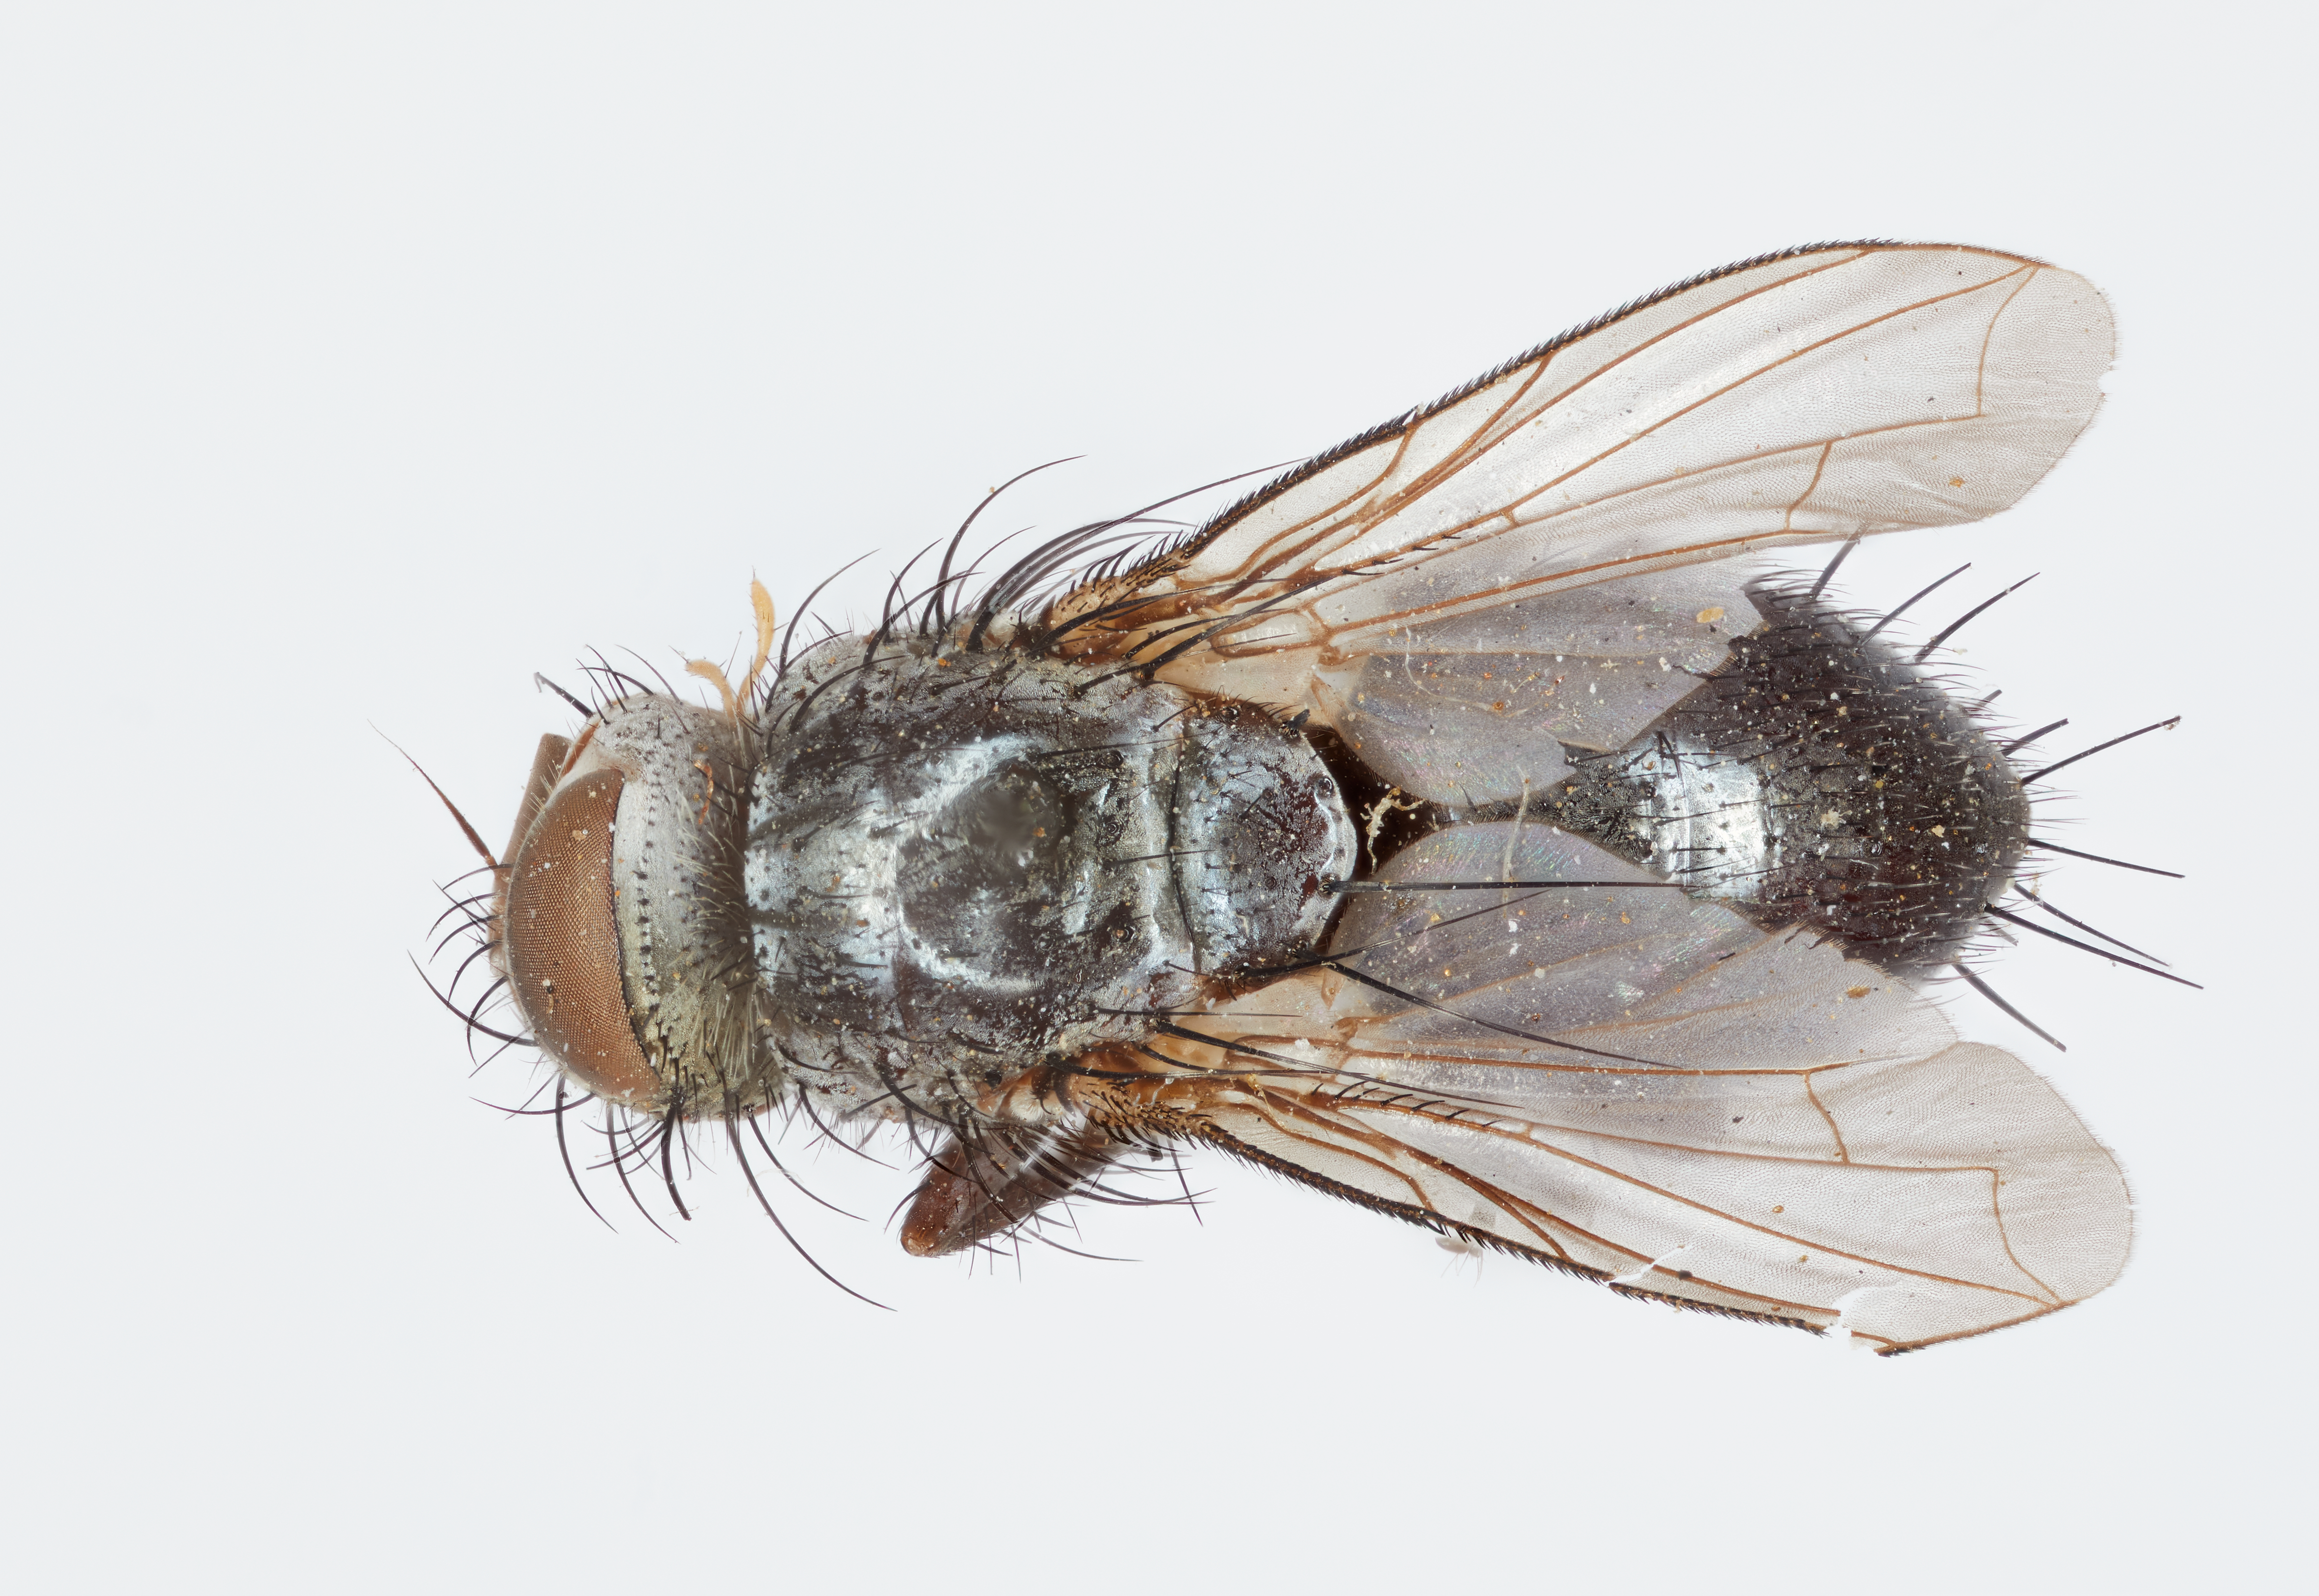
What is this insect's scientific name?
Exorista spinipennis
